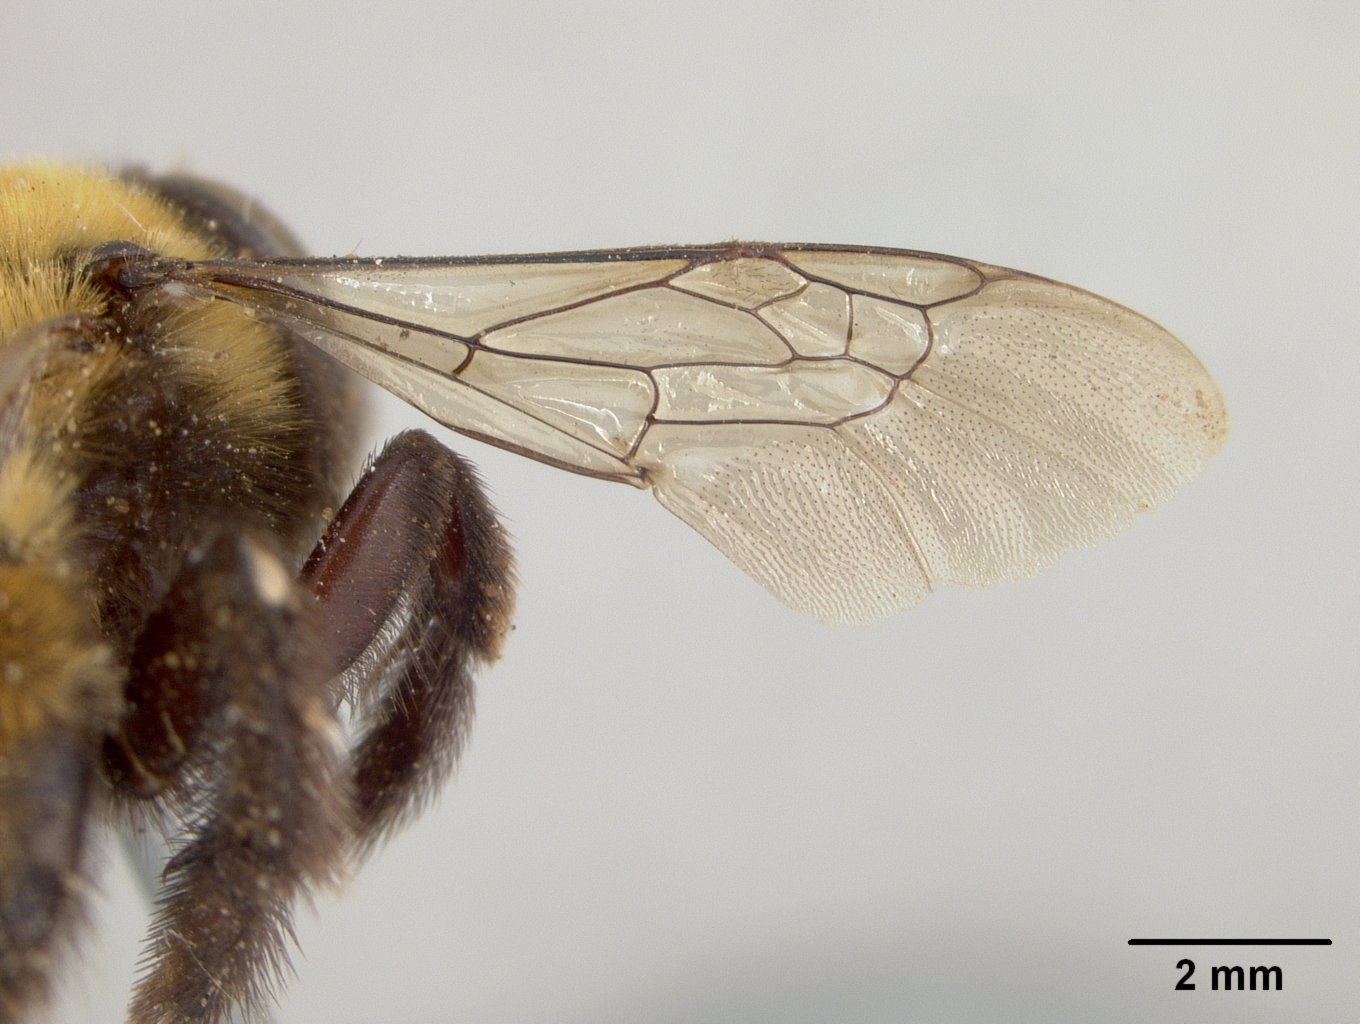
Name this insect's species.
Anthophora bomboides
